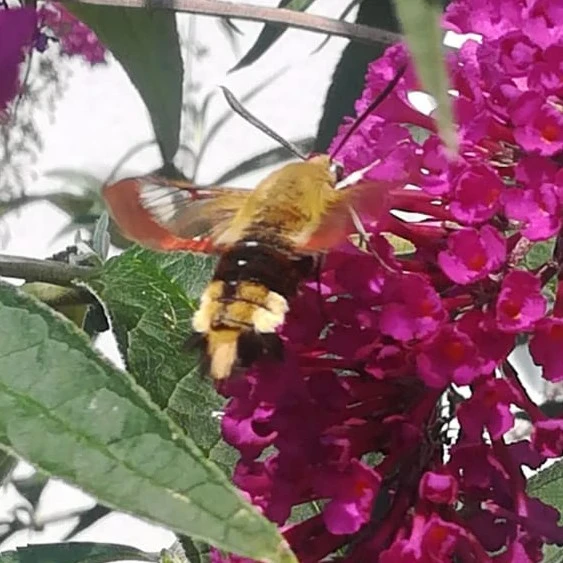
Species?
Hemaris fuciformis
